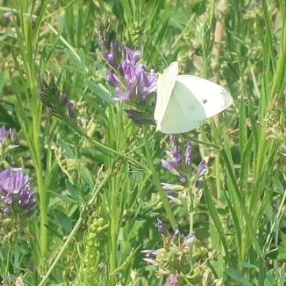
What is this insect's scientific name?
Pieris rapae
